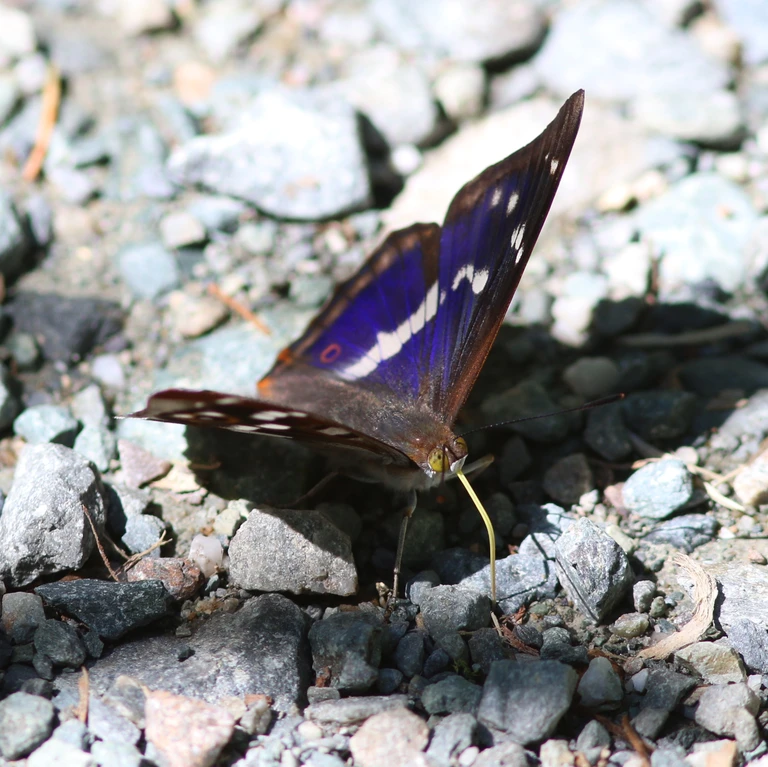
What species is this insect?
Apatura iris
